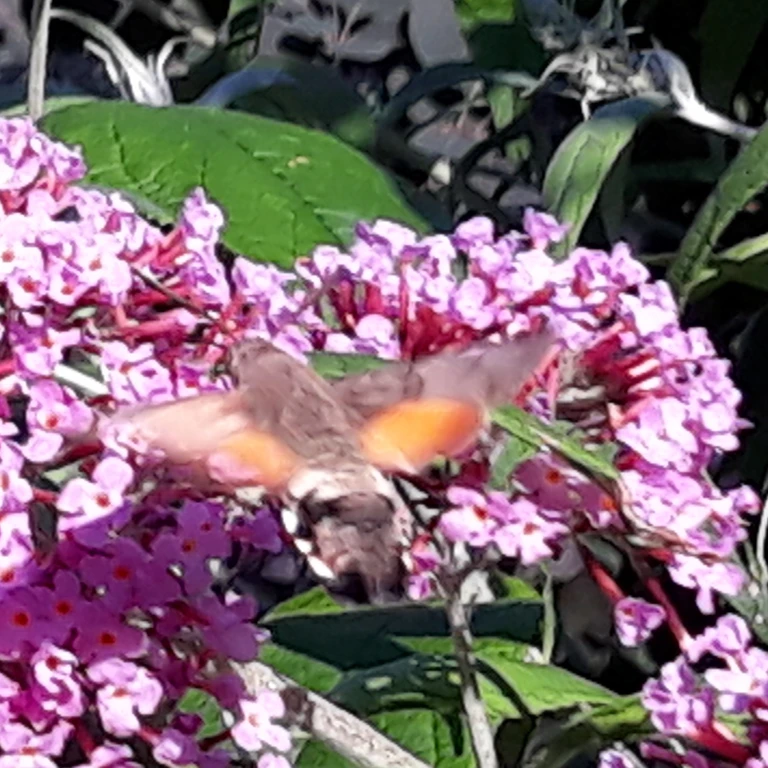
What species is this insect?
Macroglossum stellatarum
